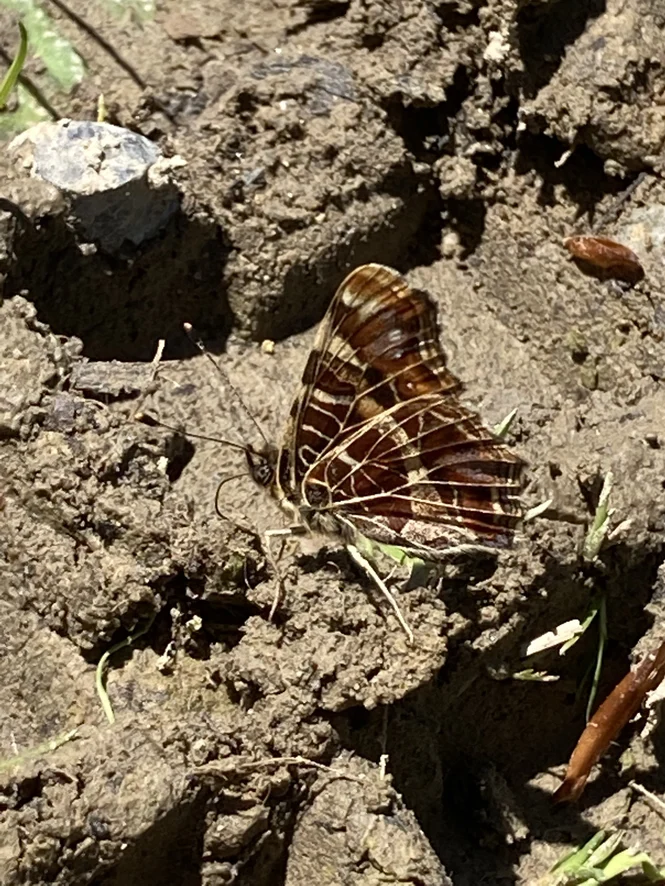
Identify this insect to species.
Araschnia levana
